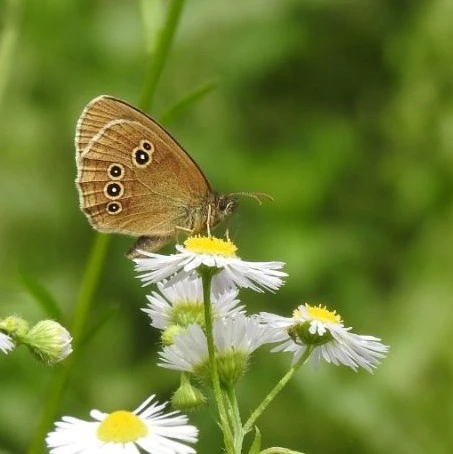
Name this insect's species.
Aphantopus hyperantus
